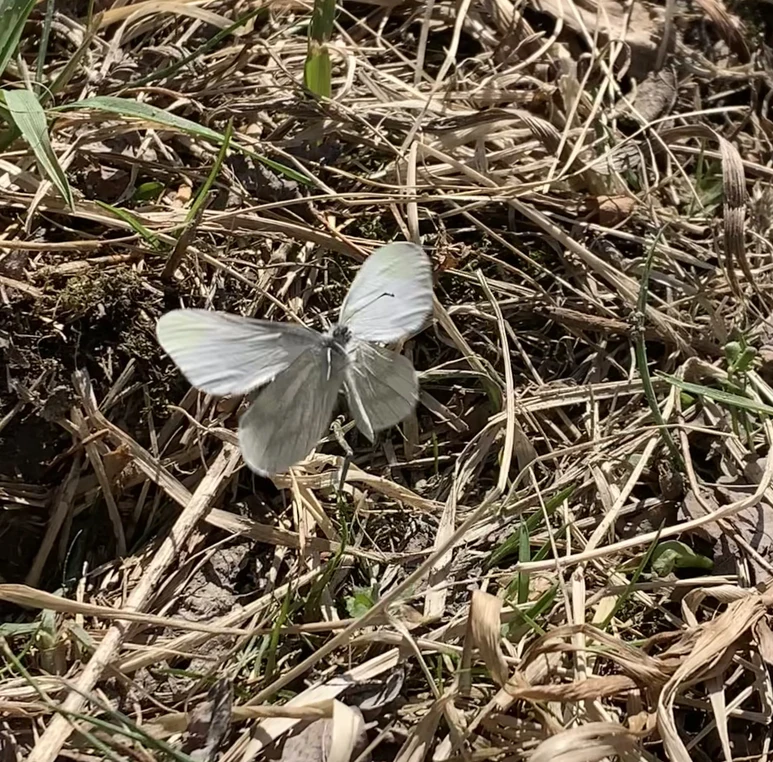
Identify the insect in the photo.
Leptidea sinapis/juvernica
